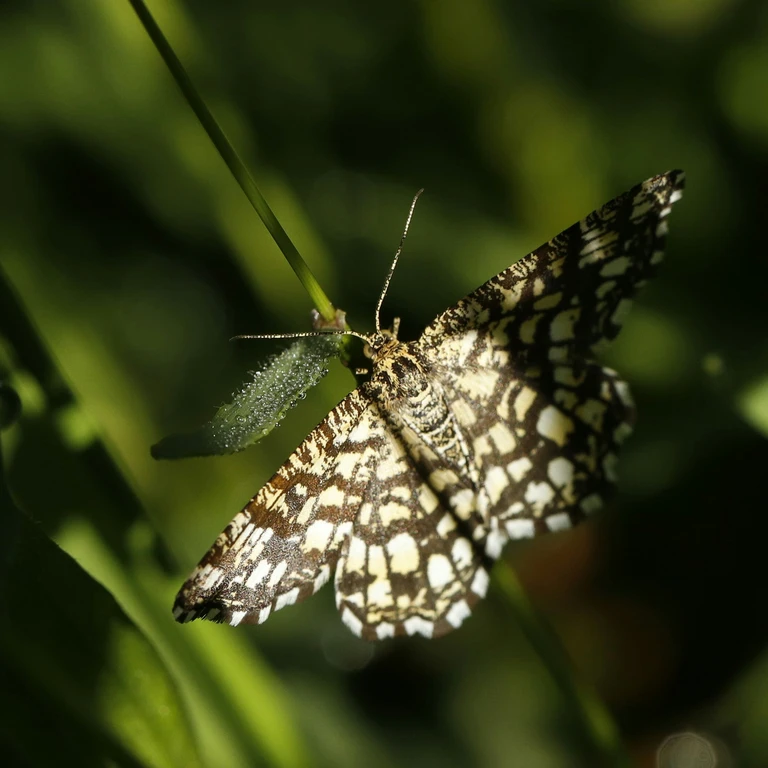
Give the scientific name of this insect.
Chiasmia clathrata
